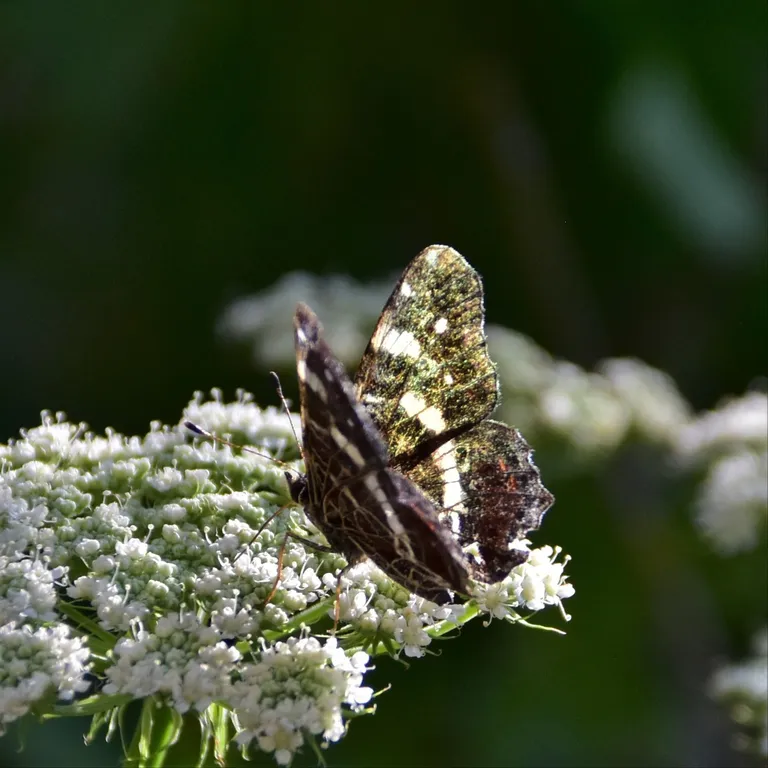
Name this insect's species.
Araschnia levana
